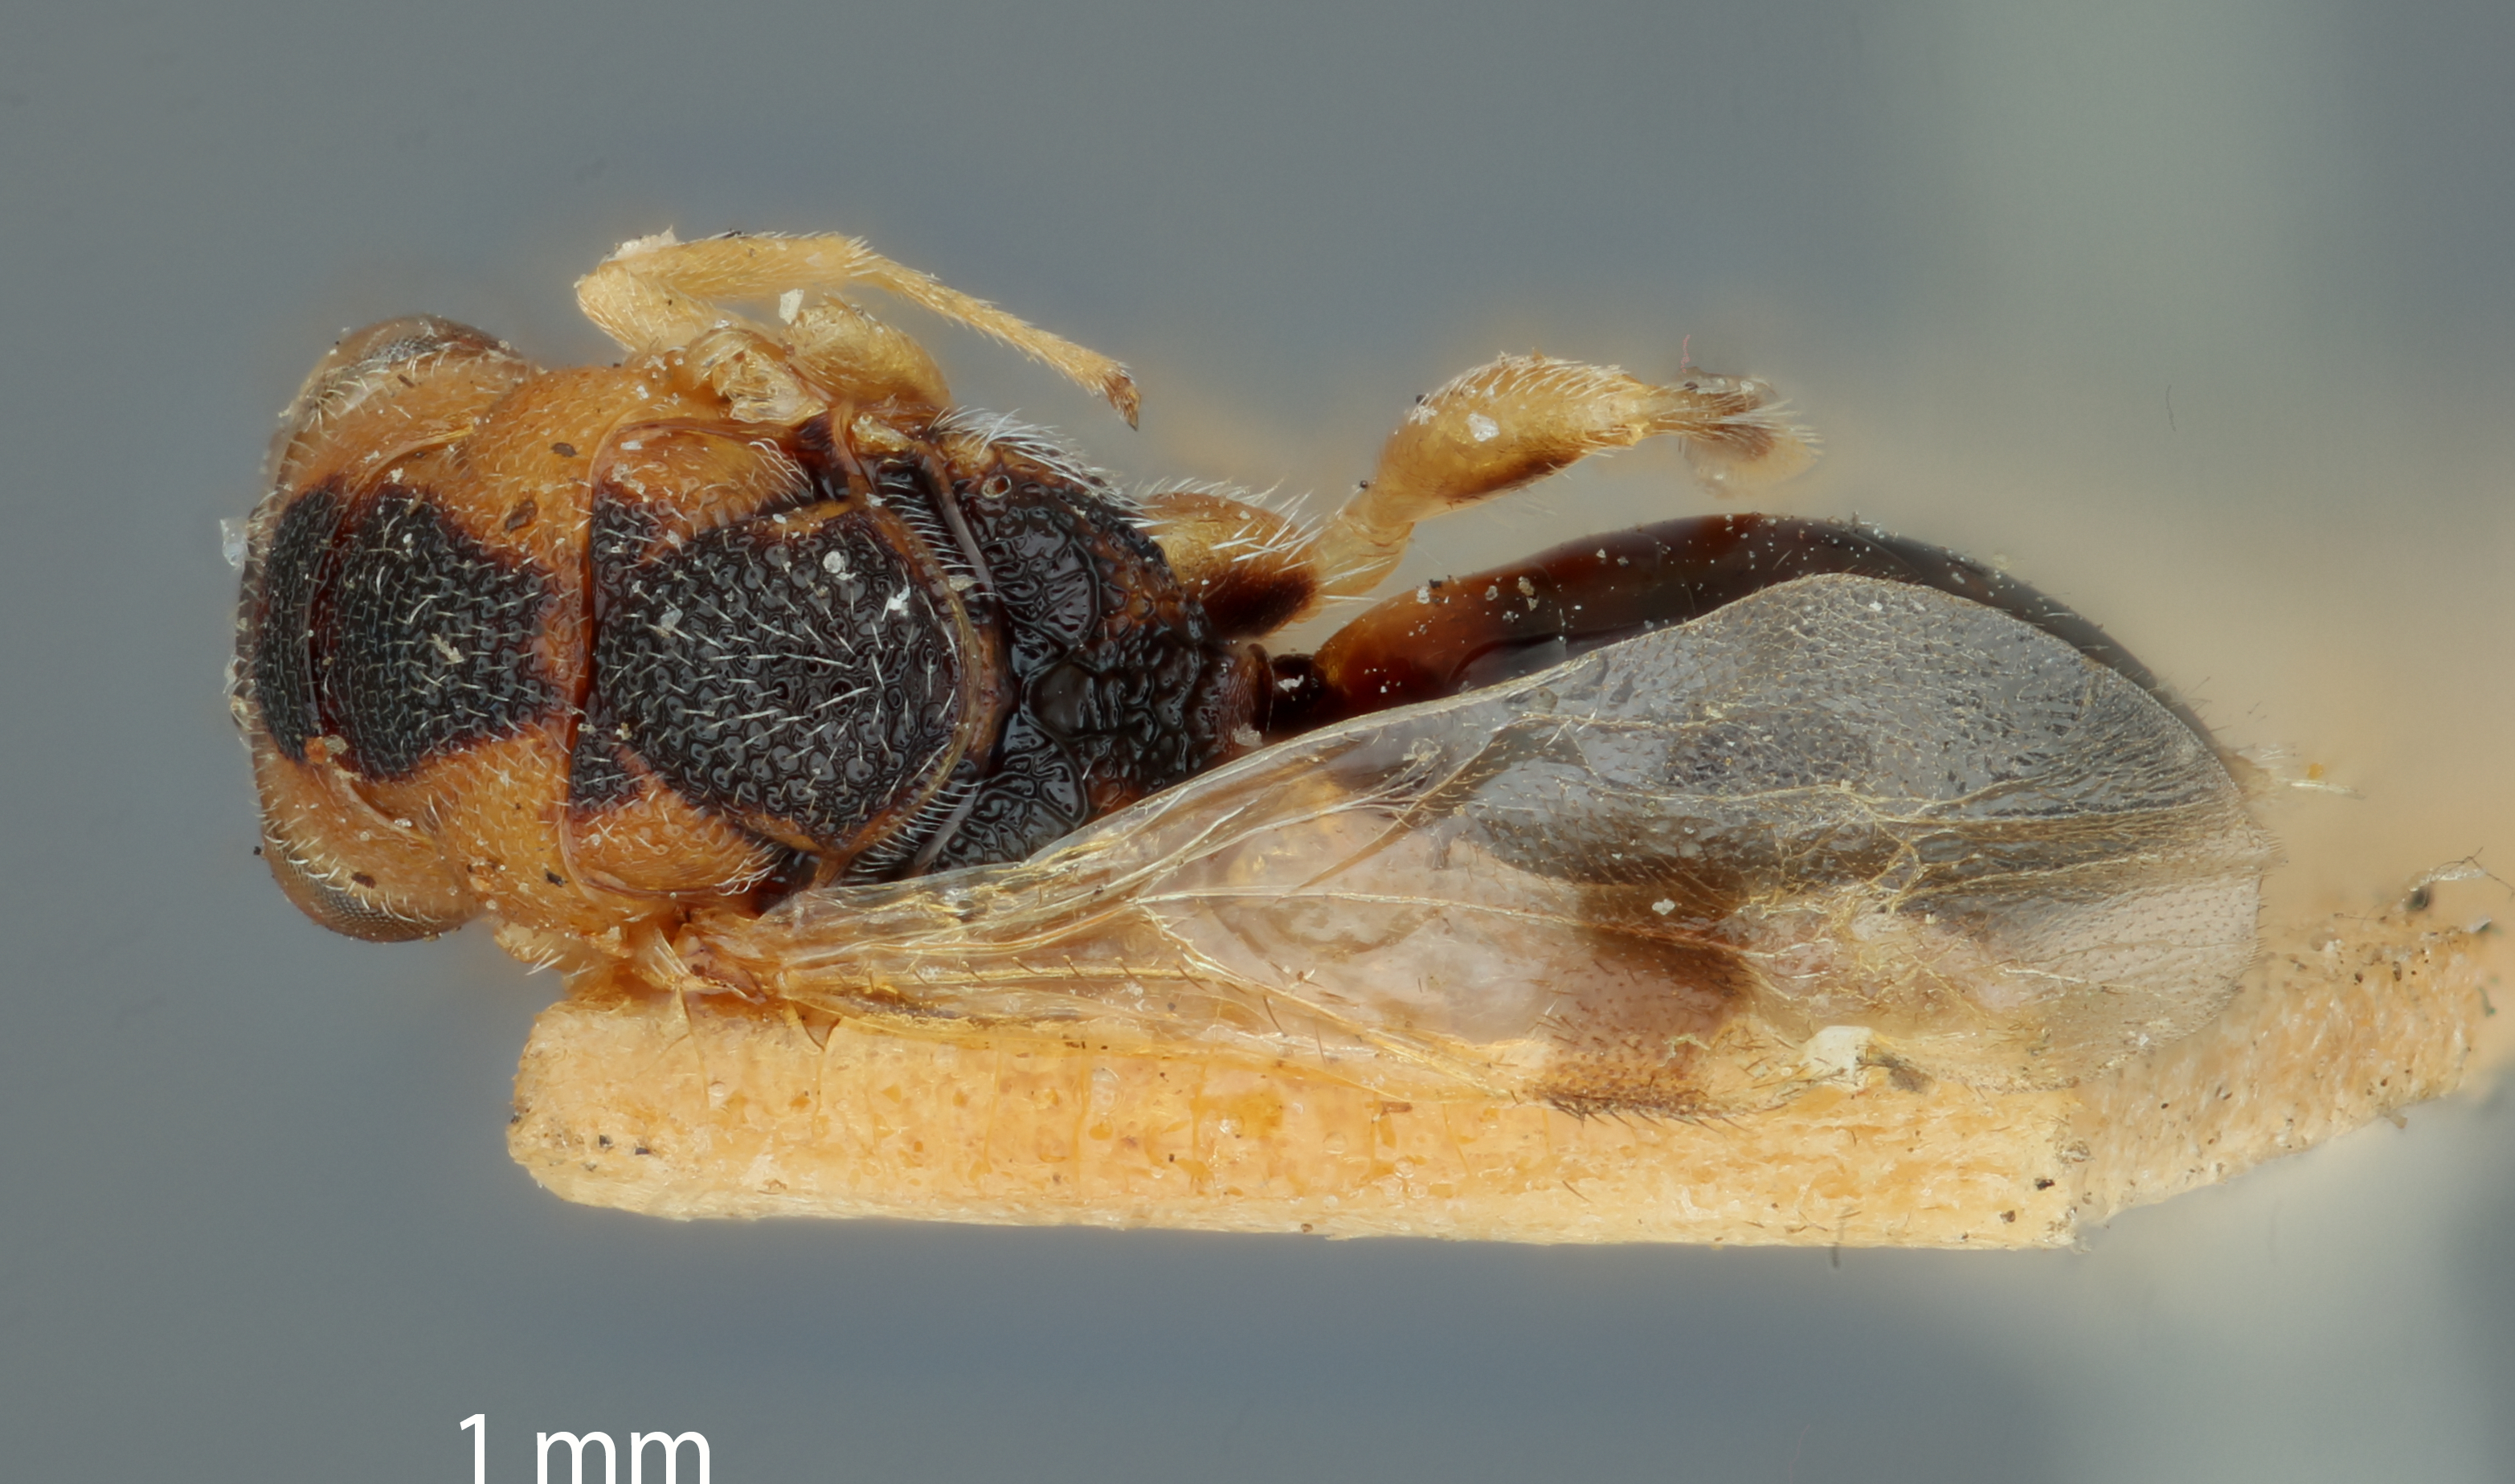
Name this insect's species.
Decatomidea xanthochroa
